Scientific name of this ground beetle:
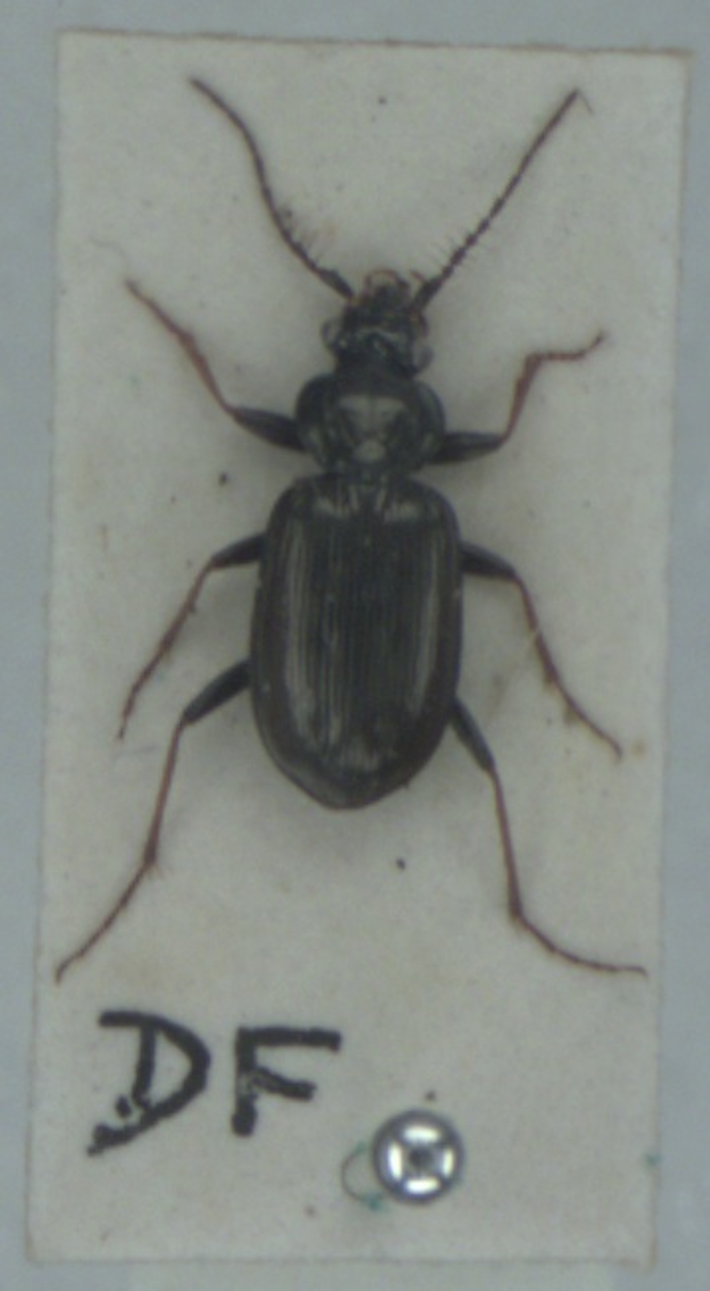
Loricera pilicornis
